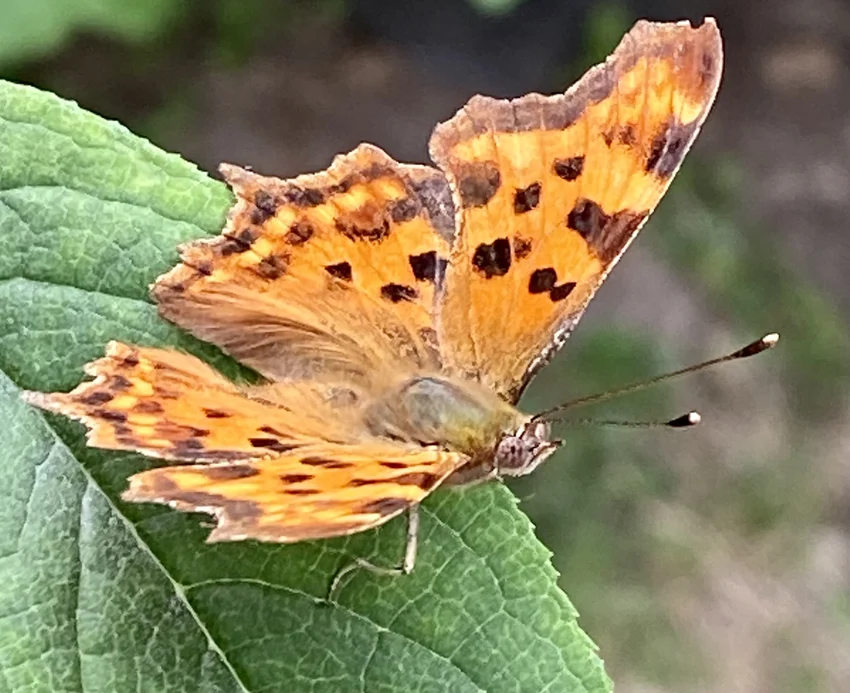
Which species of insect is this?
Polygonia c-album
